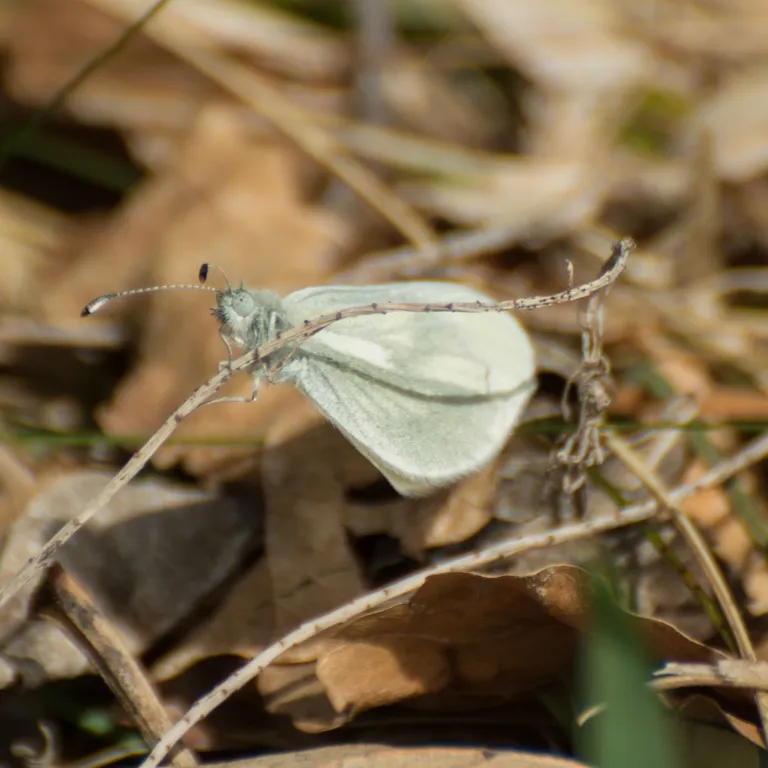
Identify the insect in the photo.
Leptidea sinapis/juvernica
